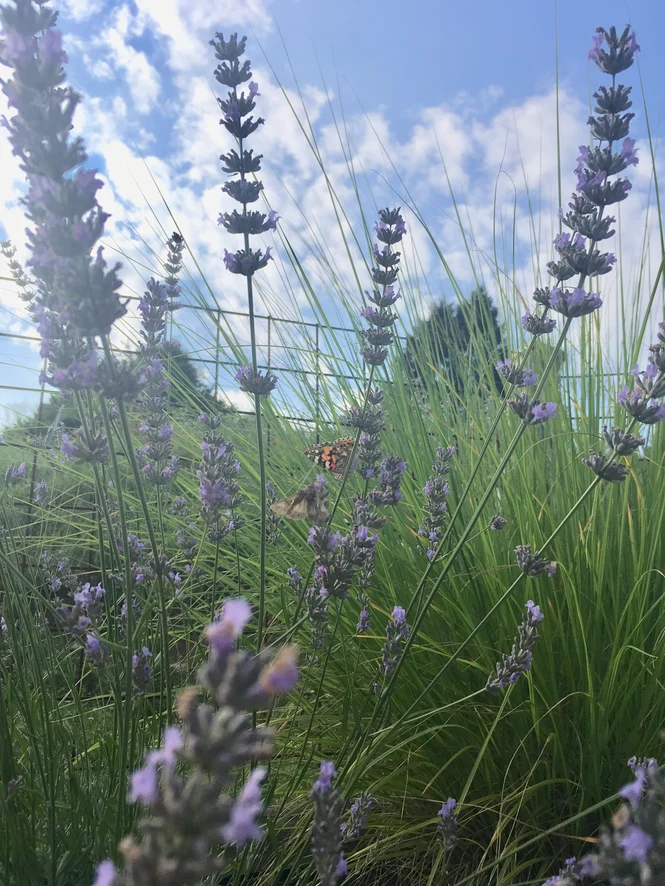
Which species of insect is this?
Autographa gamma
